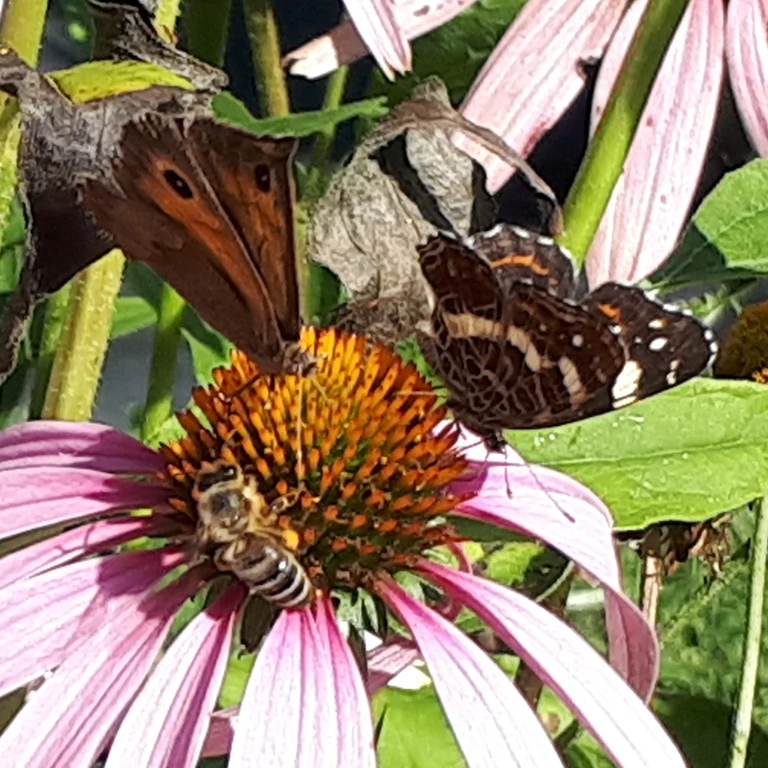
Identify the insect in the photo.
Araschnia levana
